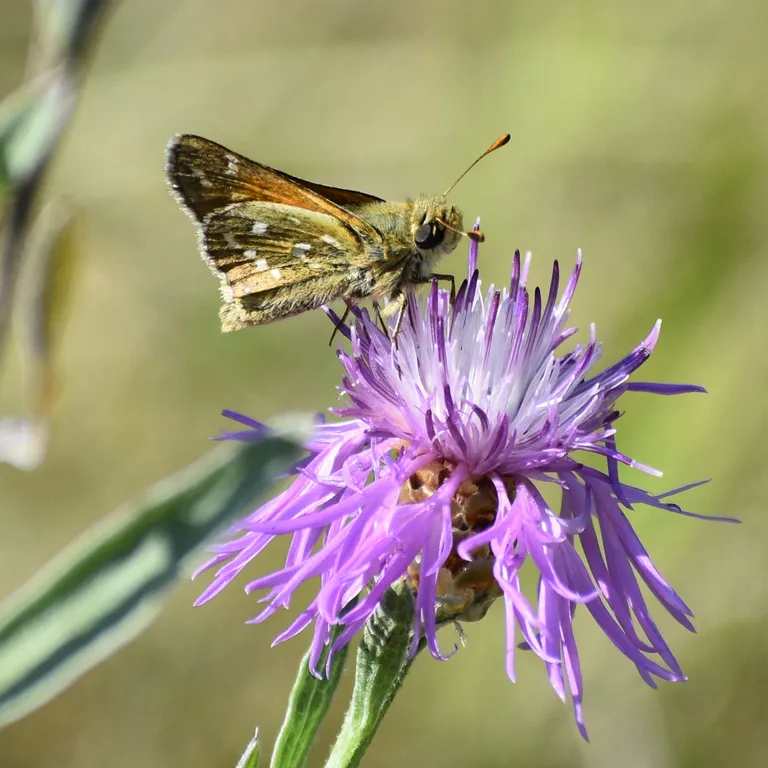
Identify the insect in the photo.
Hesperia comma
